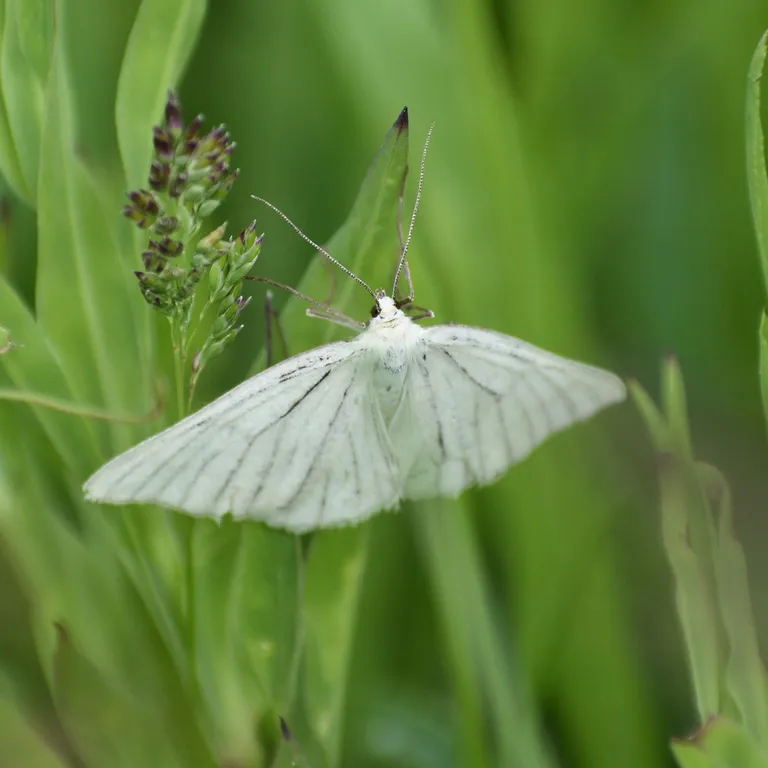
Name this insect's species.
Siona lineata
